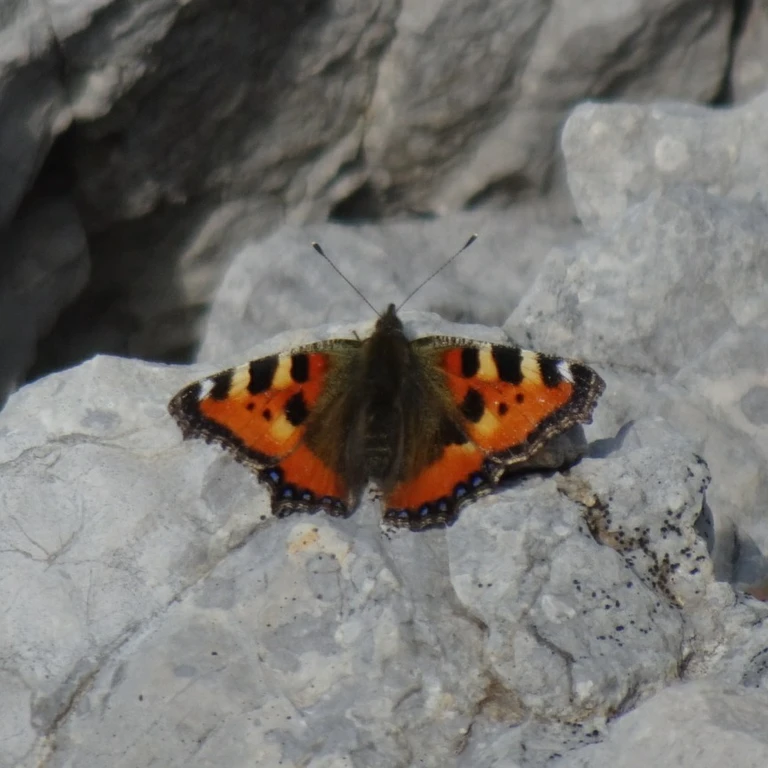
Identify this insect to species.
Aglais urticae
